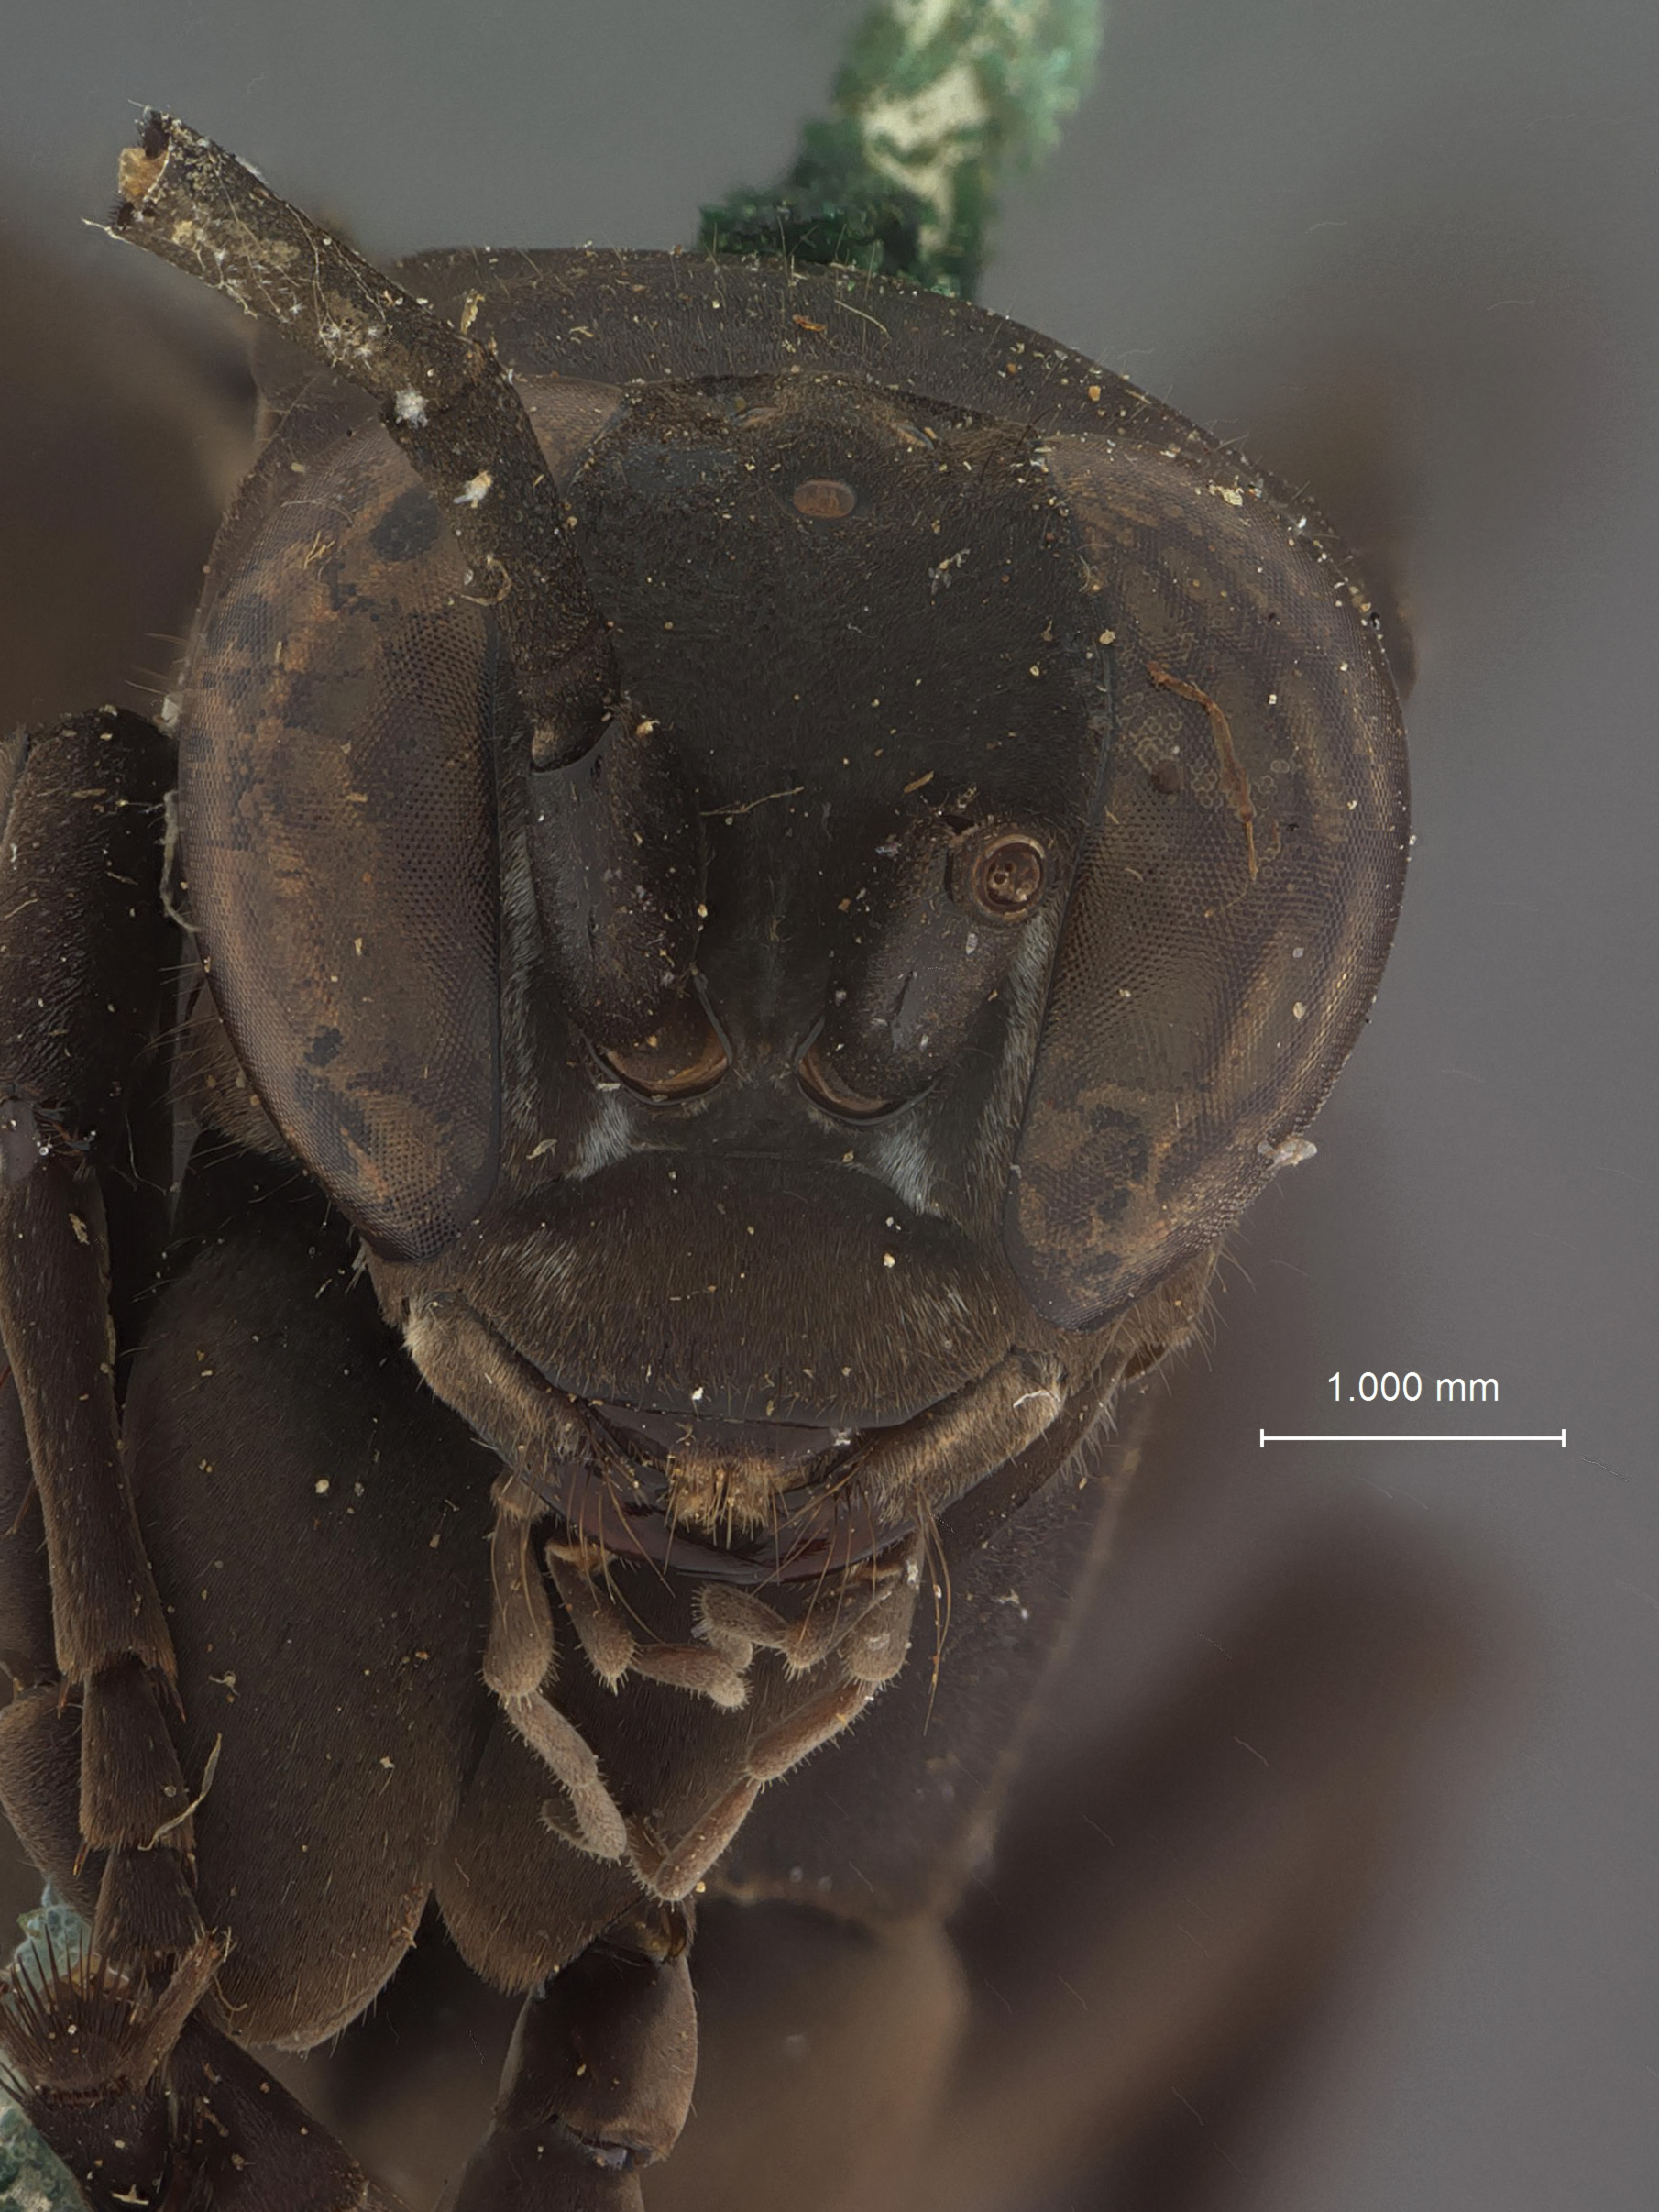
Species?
Ferreola tagalica
